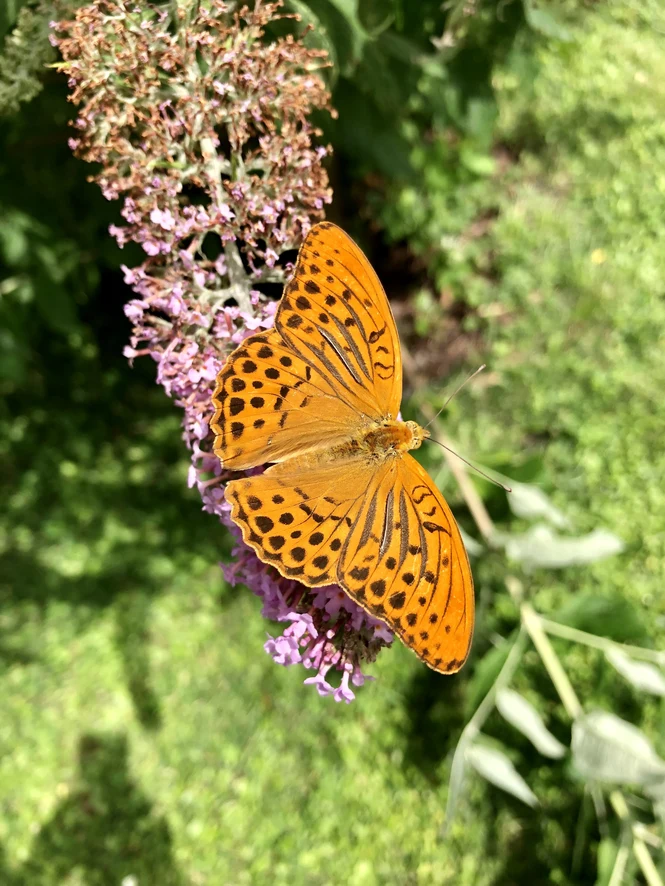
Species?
Argynnis paphia
